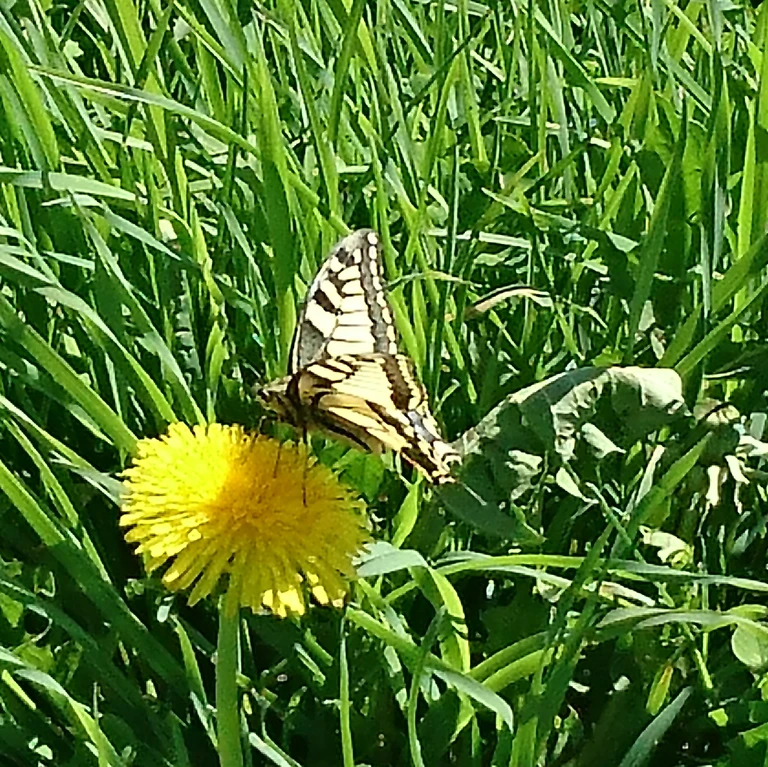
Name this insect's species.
Papilio machaon
